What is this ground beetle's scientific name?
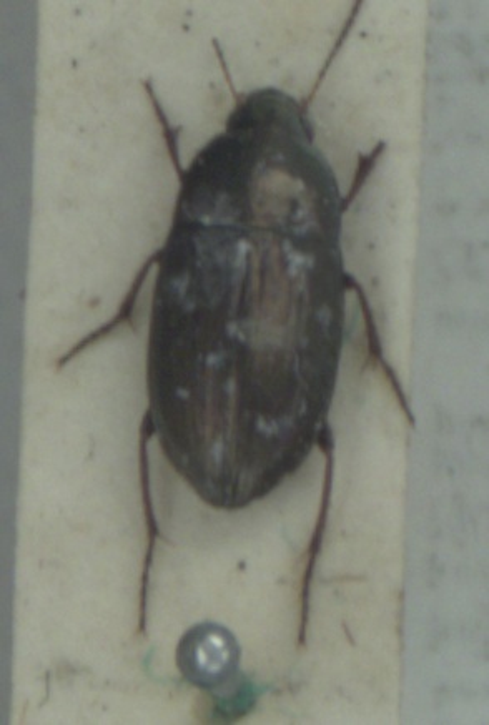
Amara aenea
